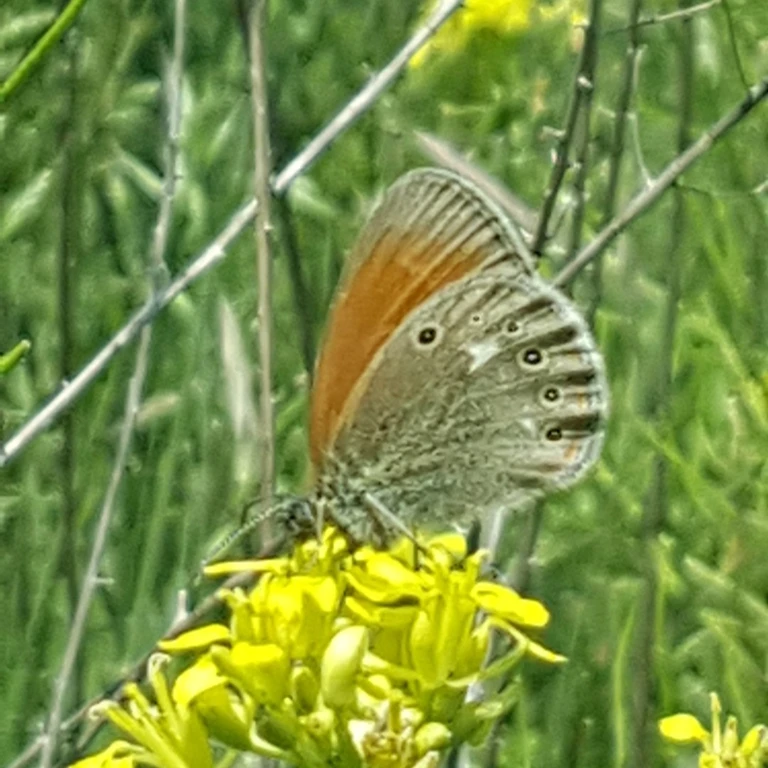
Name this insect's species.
Coenonympha glycerion (also Coenonympha iphis)
